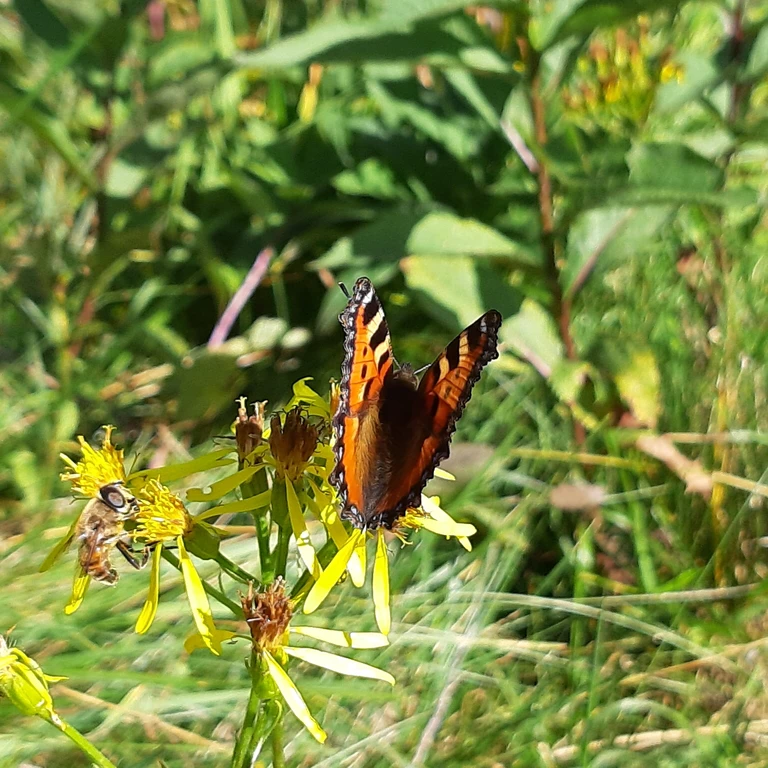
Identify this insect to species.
Aglais urticae
